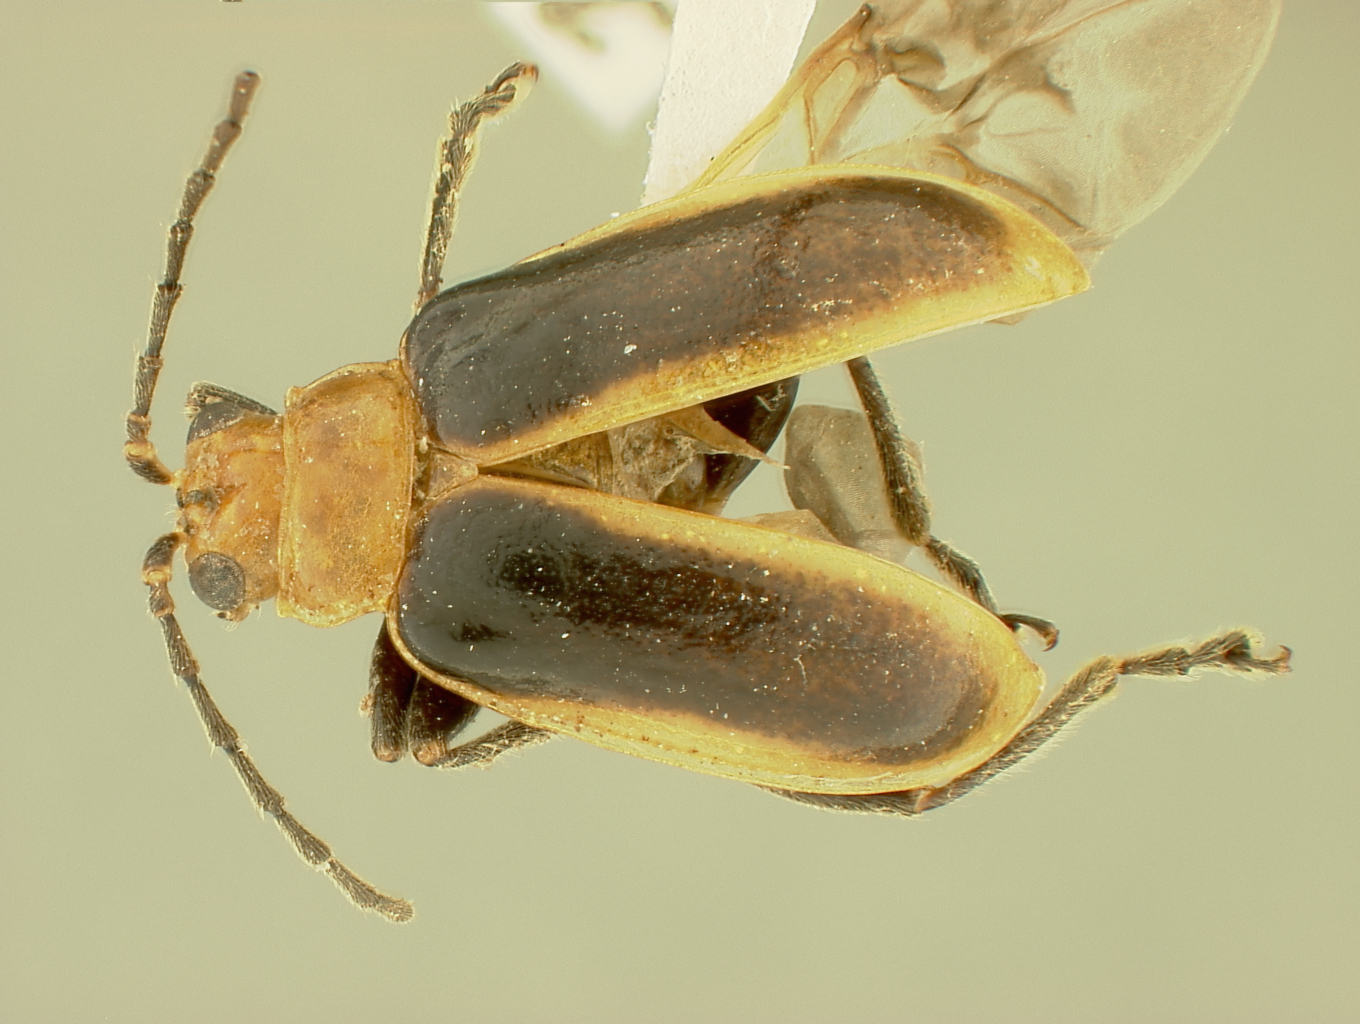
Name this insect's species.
Oxygona limbata
